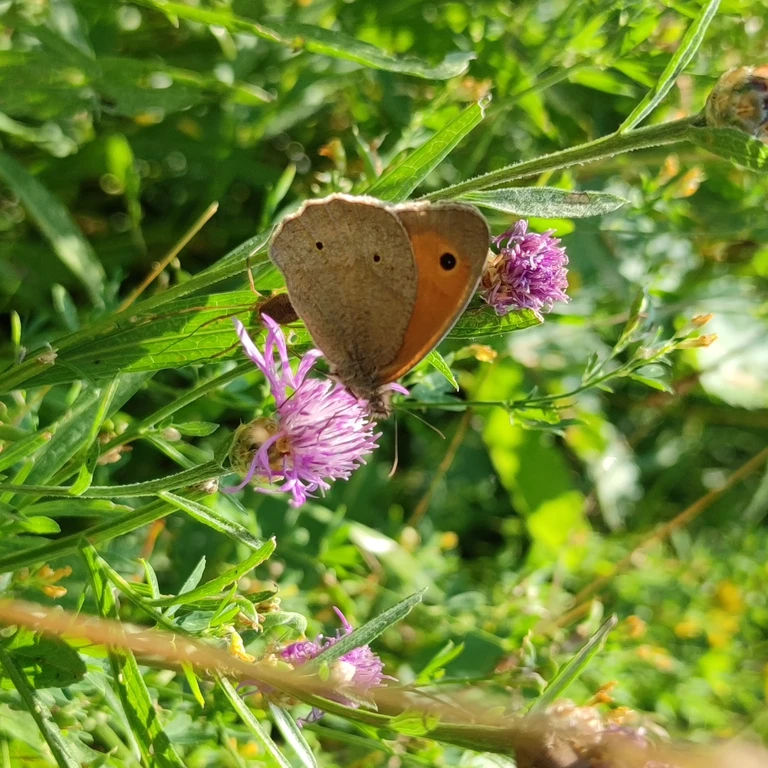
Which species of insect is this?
Maniola jurtina
